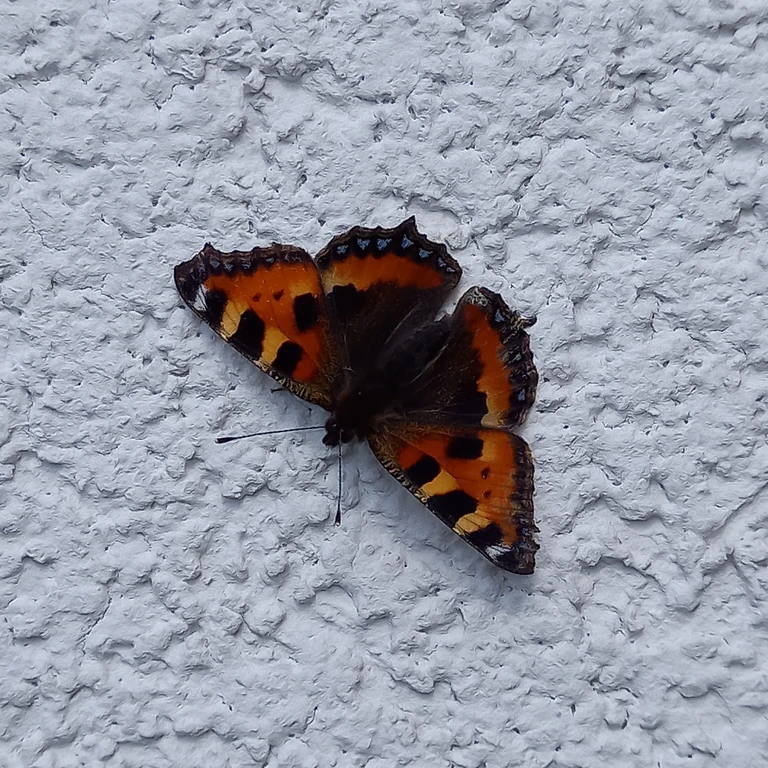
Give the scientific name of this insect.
Aglais urticae
